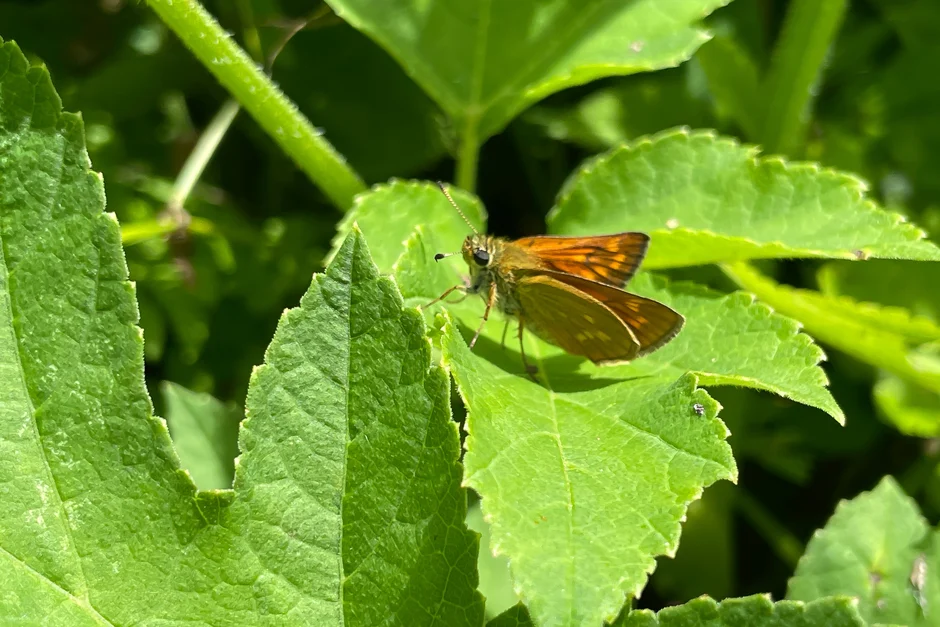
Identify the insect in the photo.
Ochlodes sylvanus (also Ochlodes venata)
